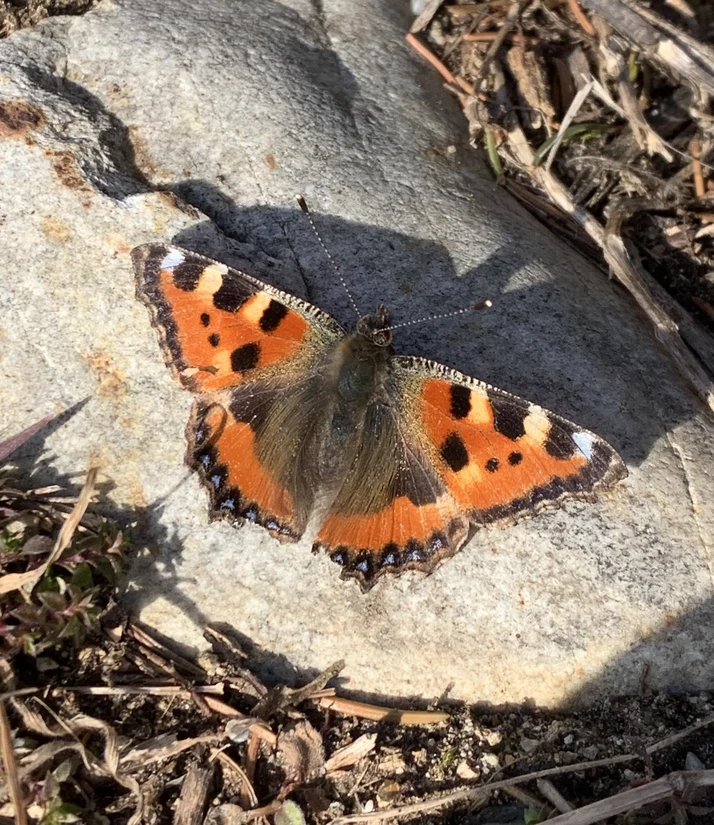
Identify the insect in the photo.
Aglais urticae
